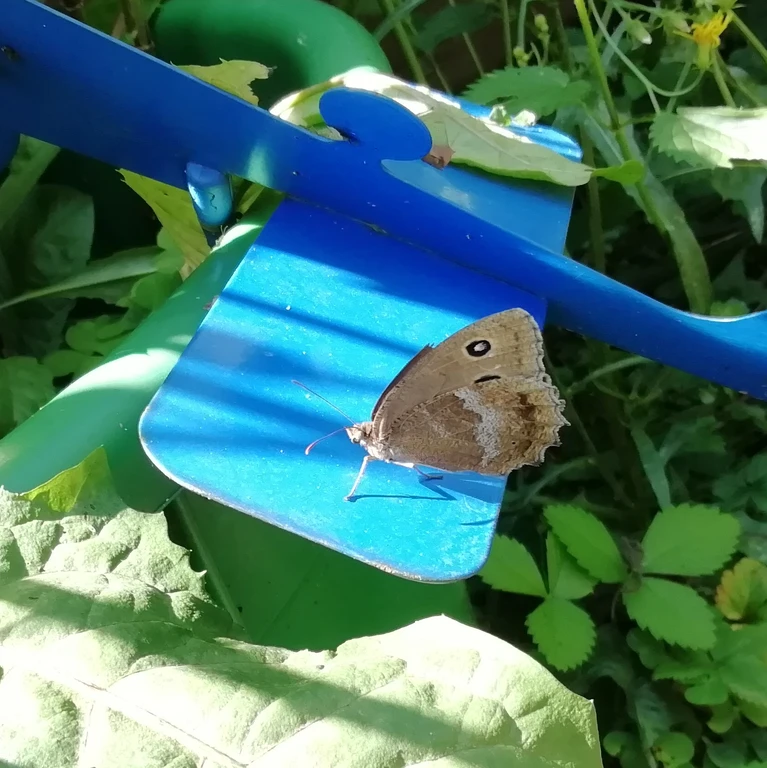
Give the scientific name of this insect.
Minois dryas
